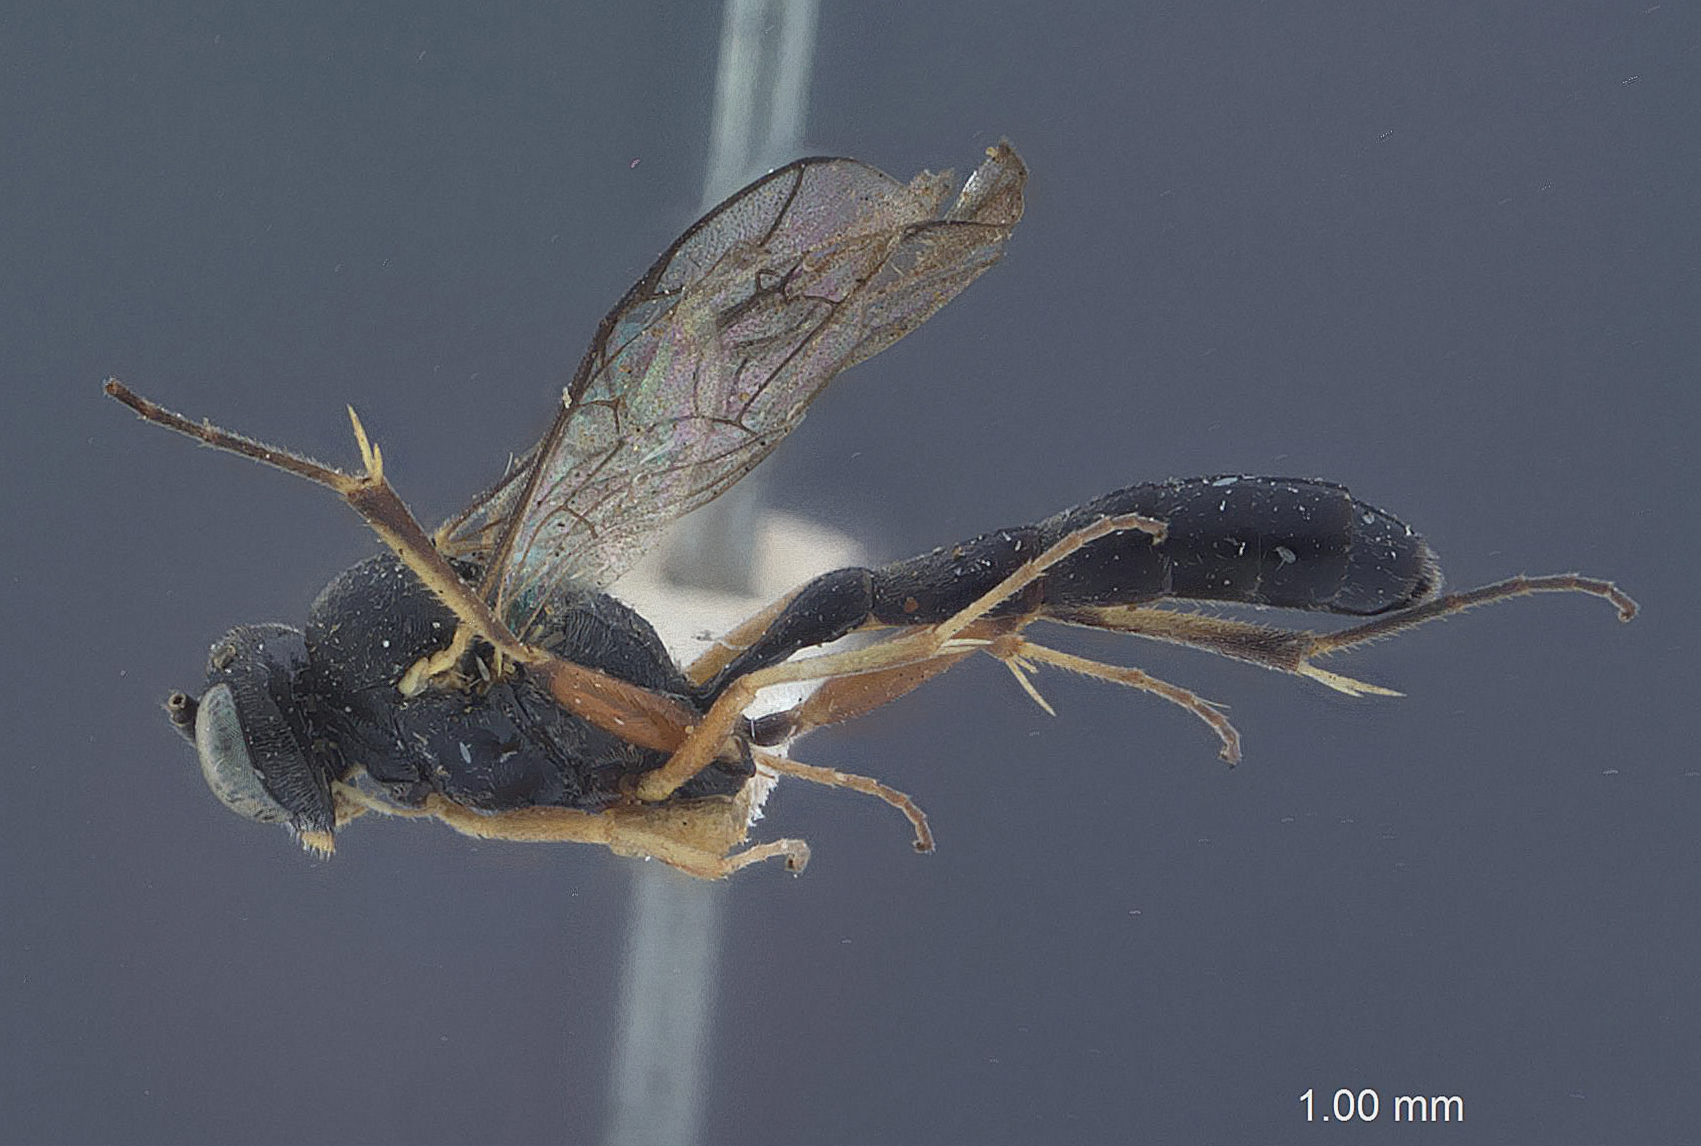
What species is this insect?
Casinaria coloradensis
